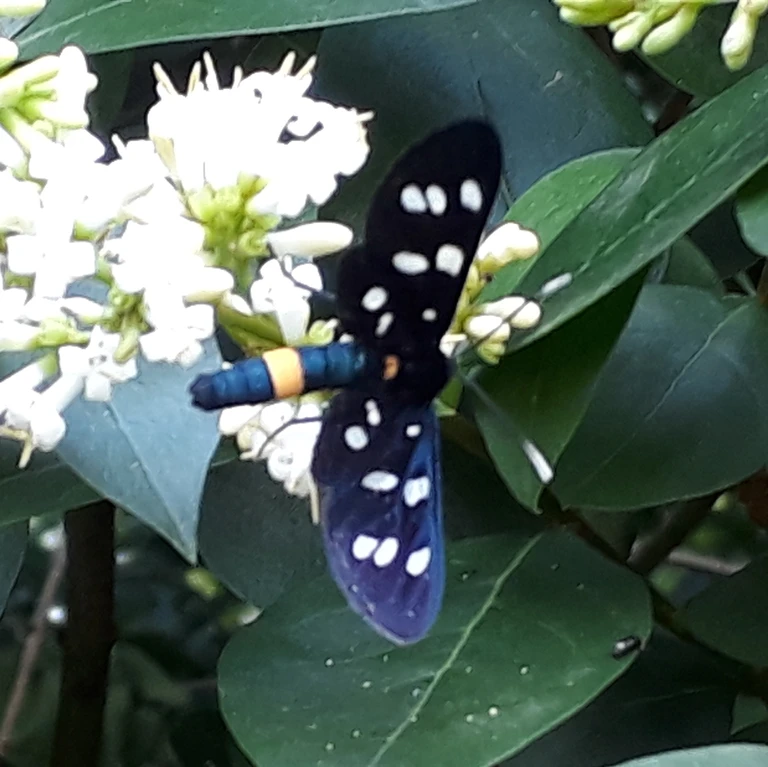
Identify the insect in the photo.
Amata phegea
